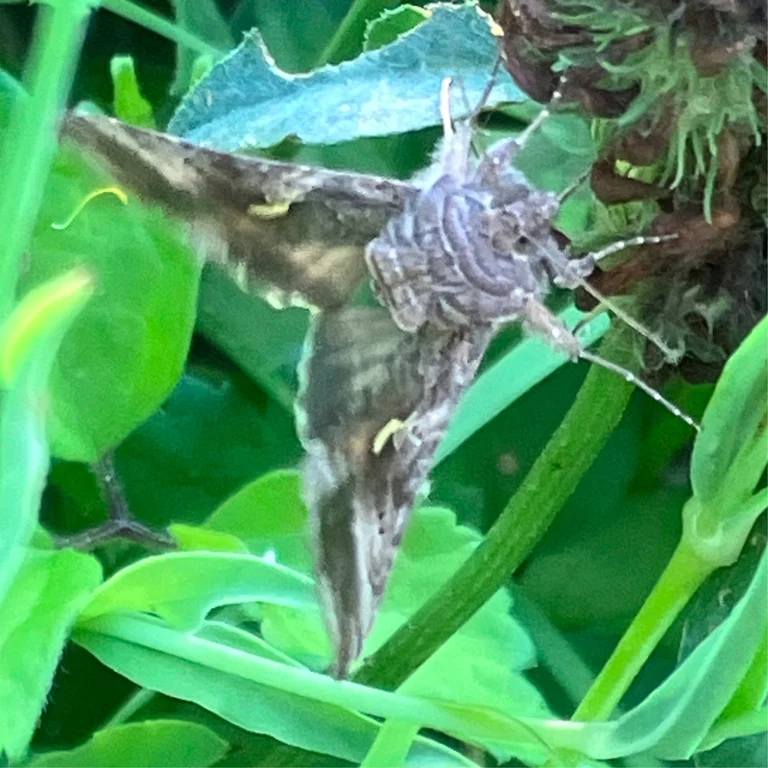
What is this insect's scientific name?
Autographa gamma
